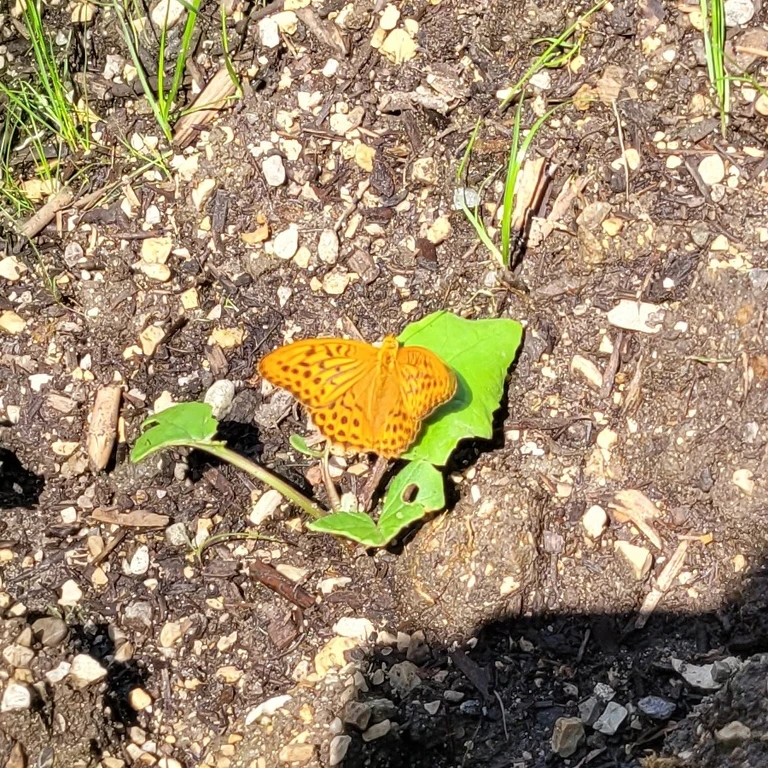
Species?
Argynnis paphia
